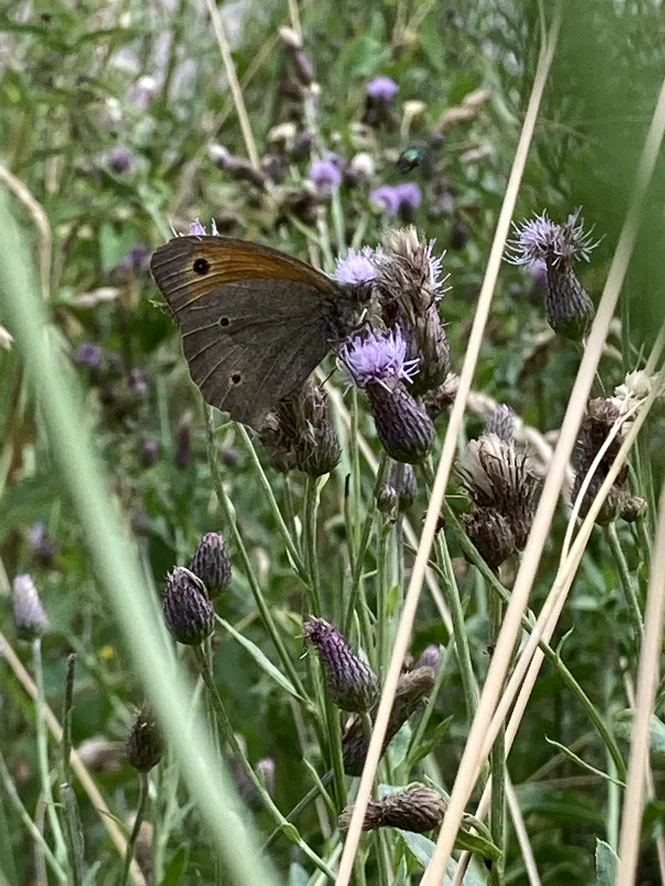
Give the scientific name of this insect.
Maniola jurtina
